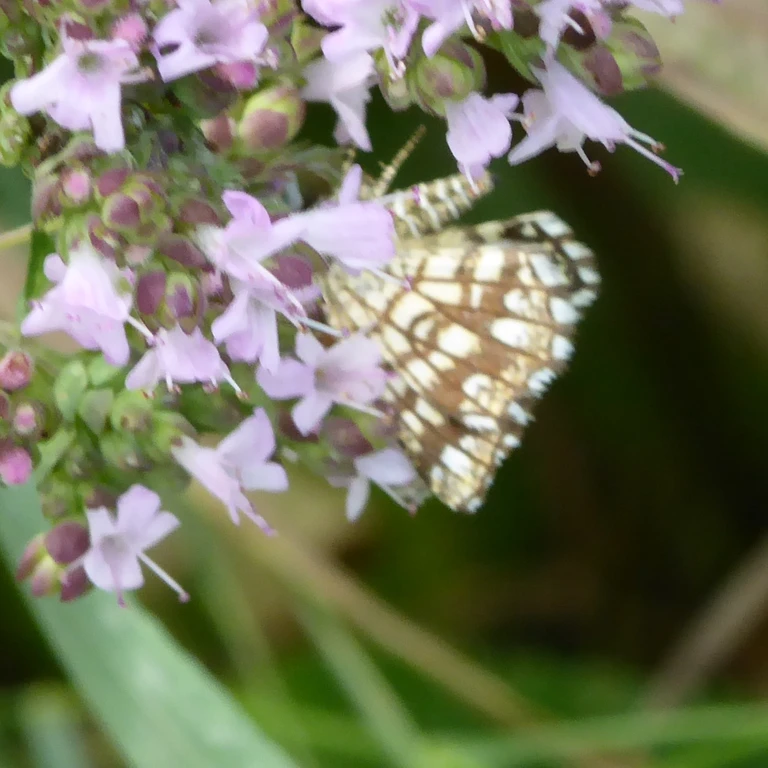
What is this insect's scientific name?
Chiasmia clathrata
